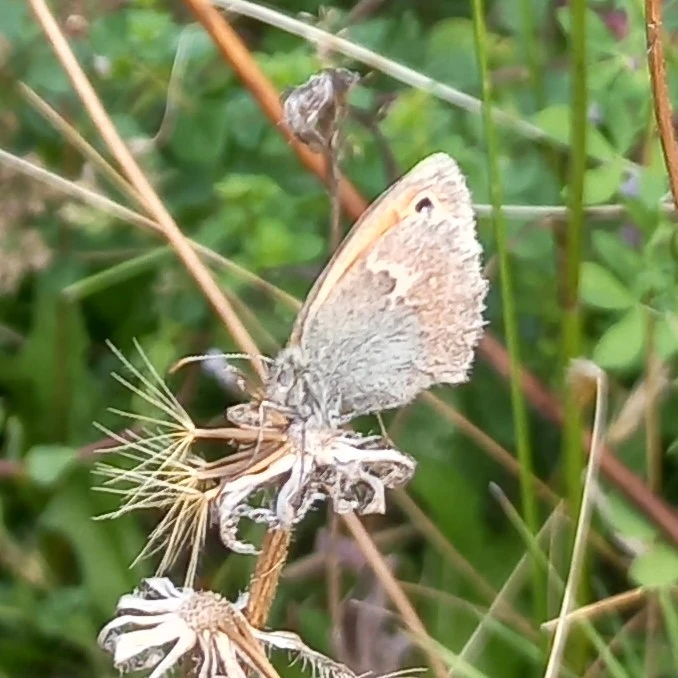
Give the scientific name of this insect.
Coenonympha pamphilus
